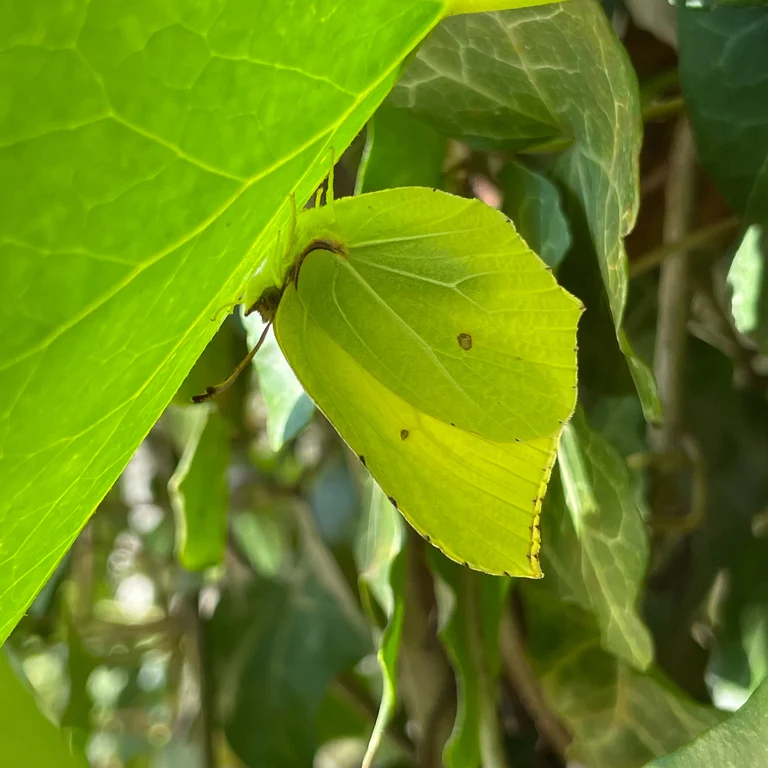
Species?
Gonepteryx rhamni
